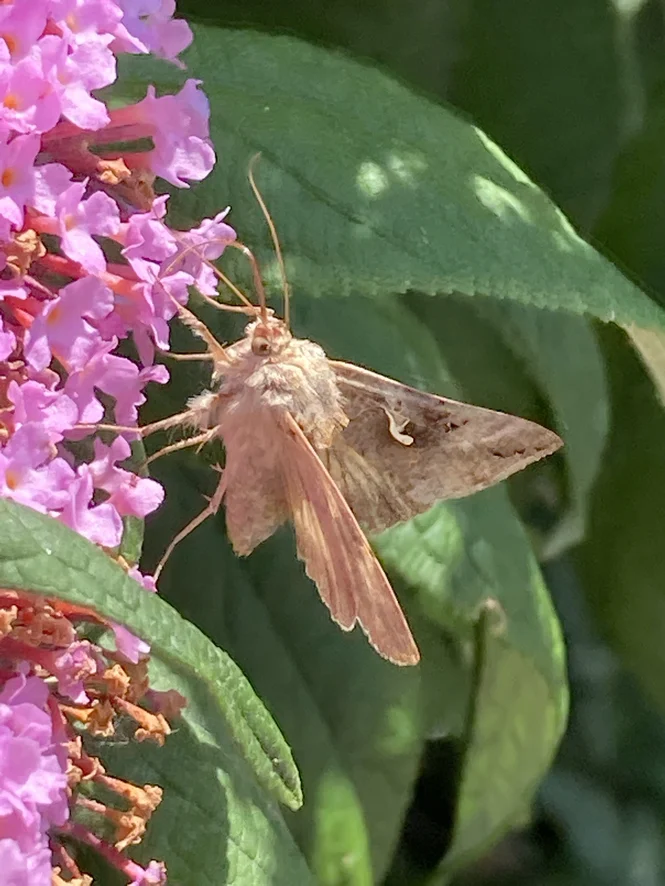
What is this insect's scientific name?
Autographa gamma
